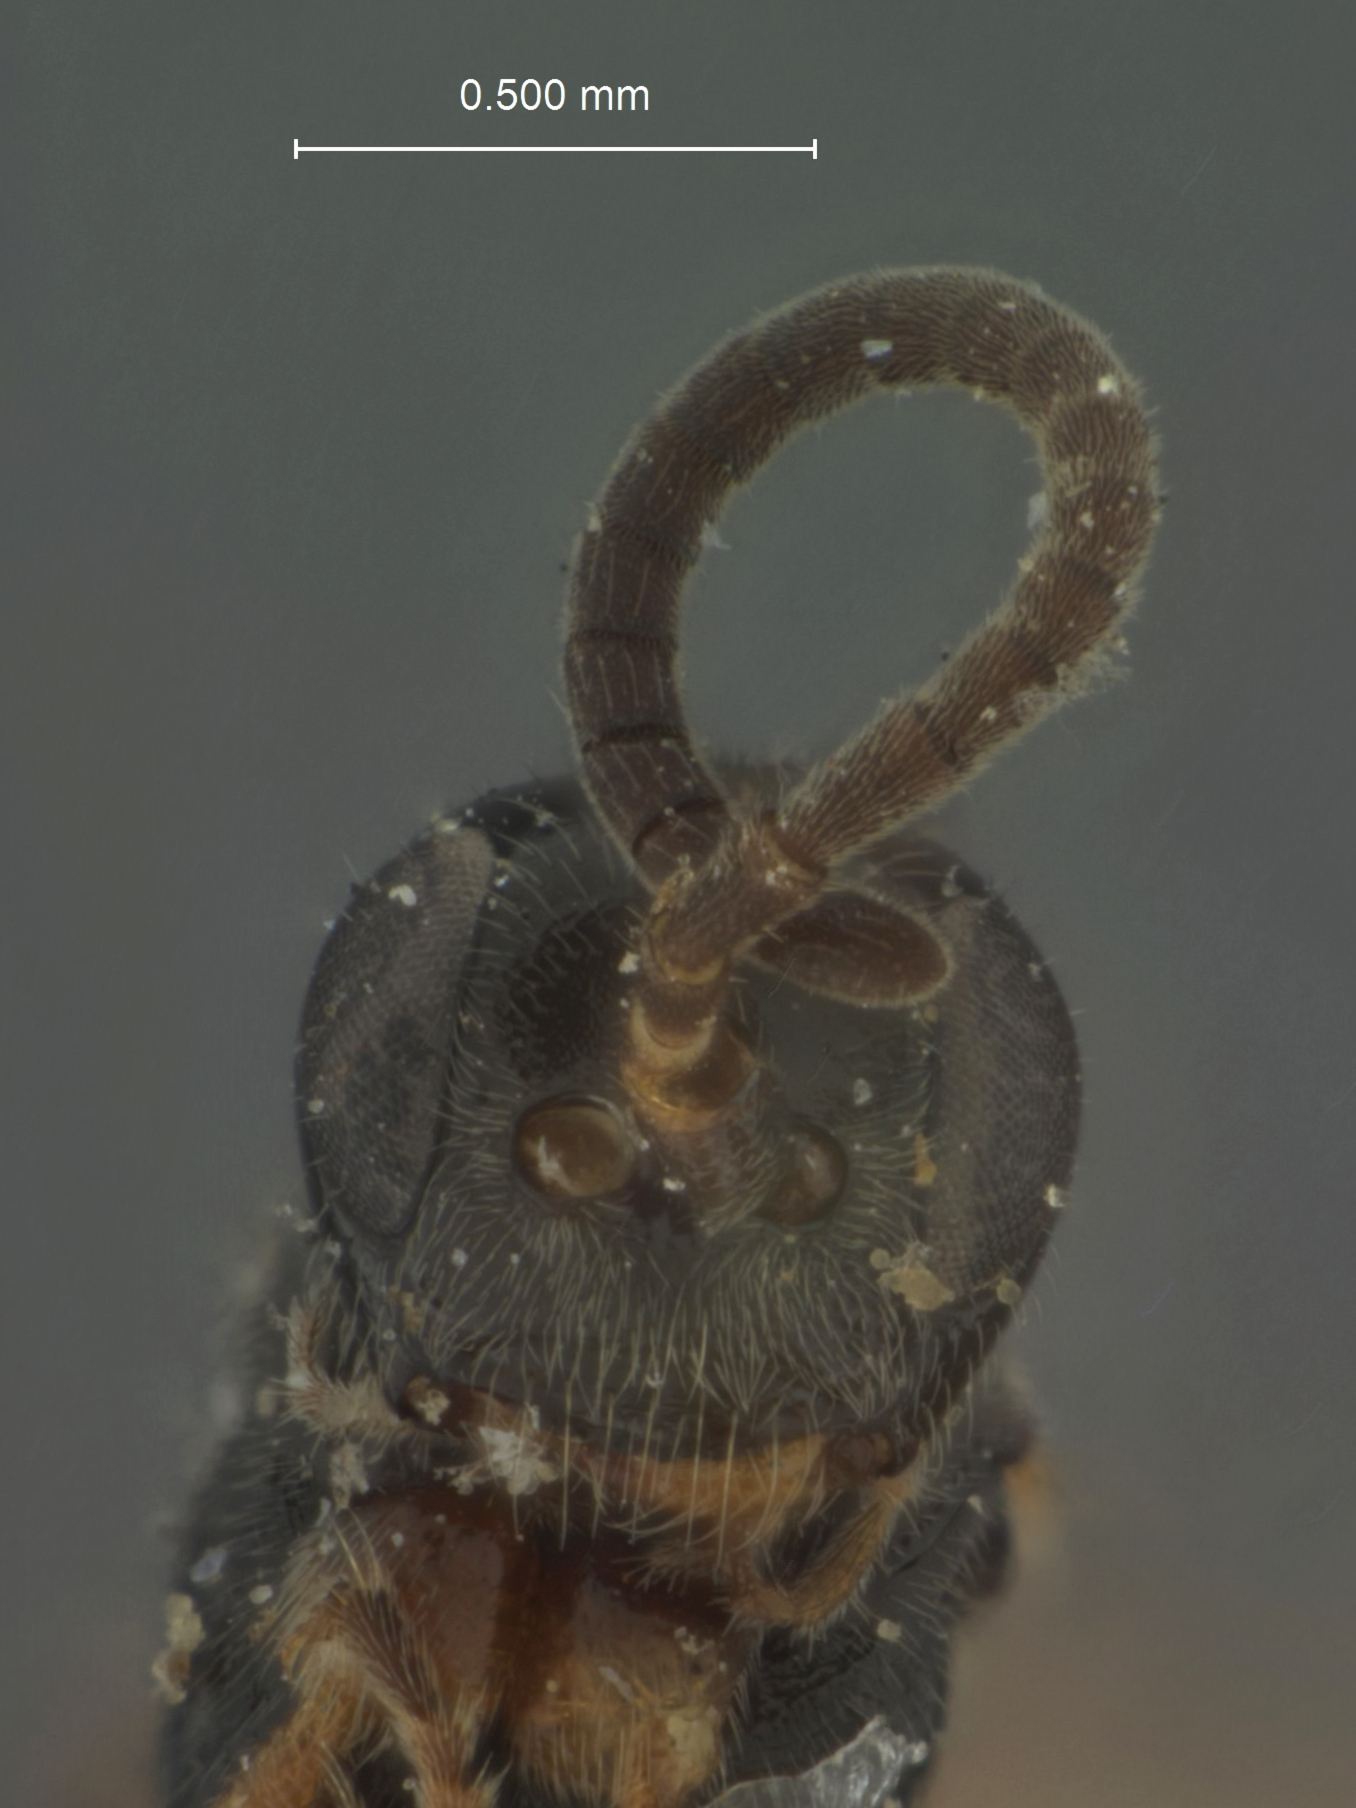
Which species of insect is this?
Bathymetis nigricornis
